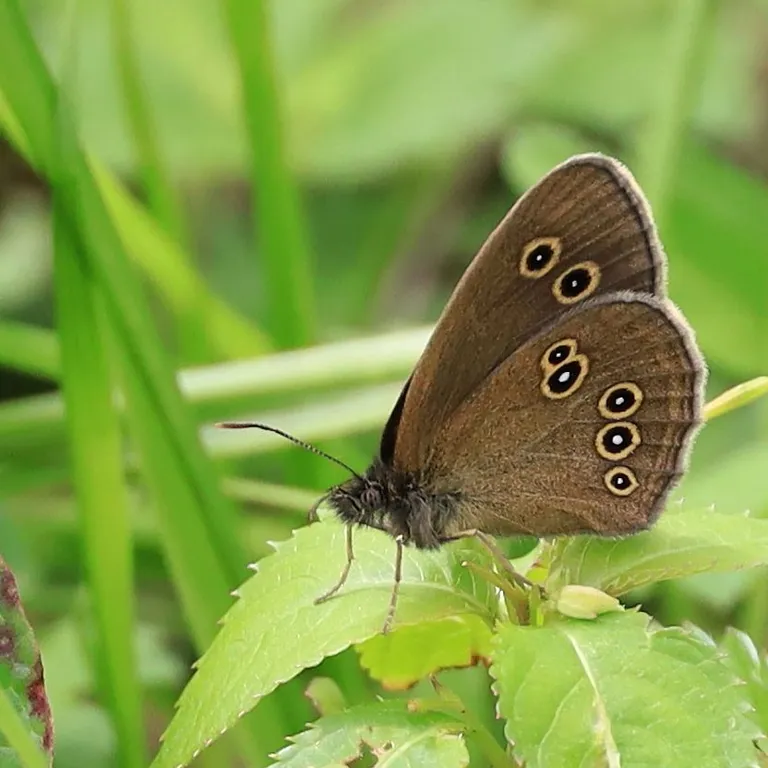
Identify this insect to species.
Aphantopus hyperantus
